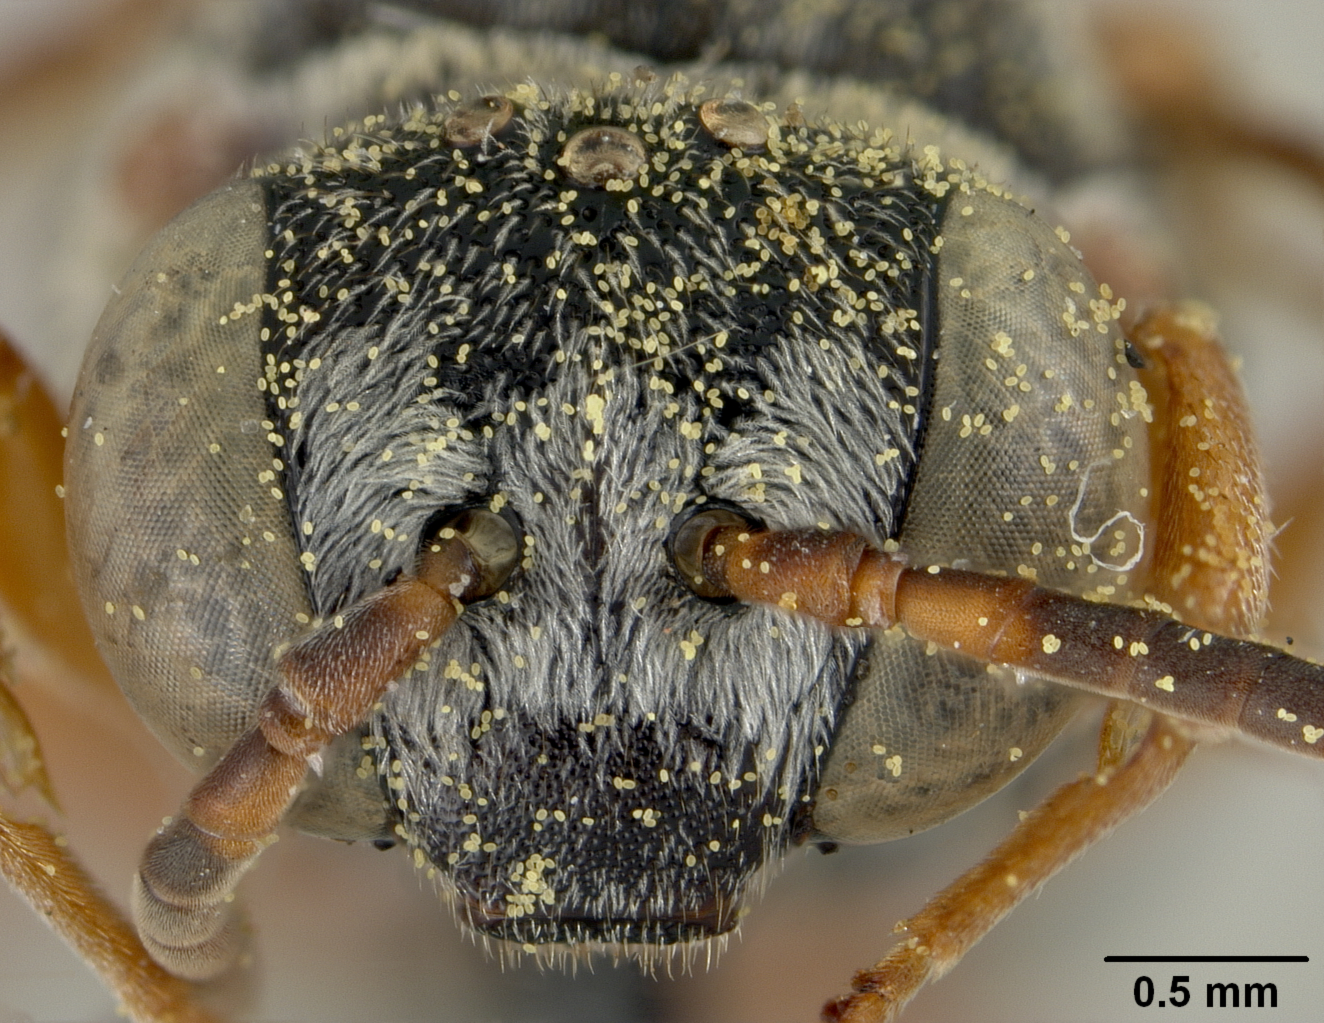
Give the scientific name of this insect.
Epeolus ilicis
